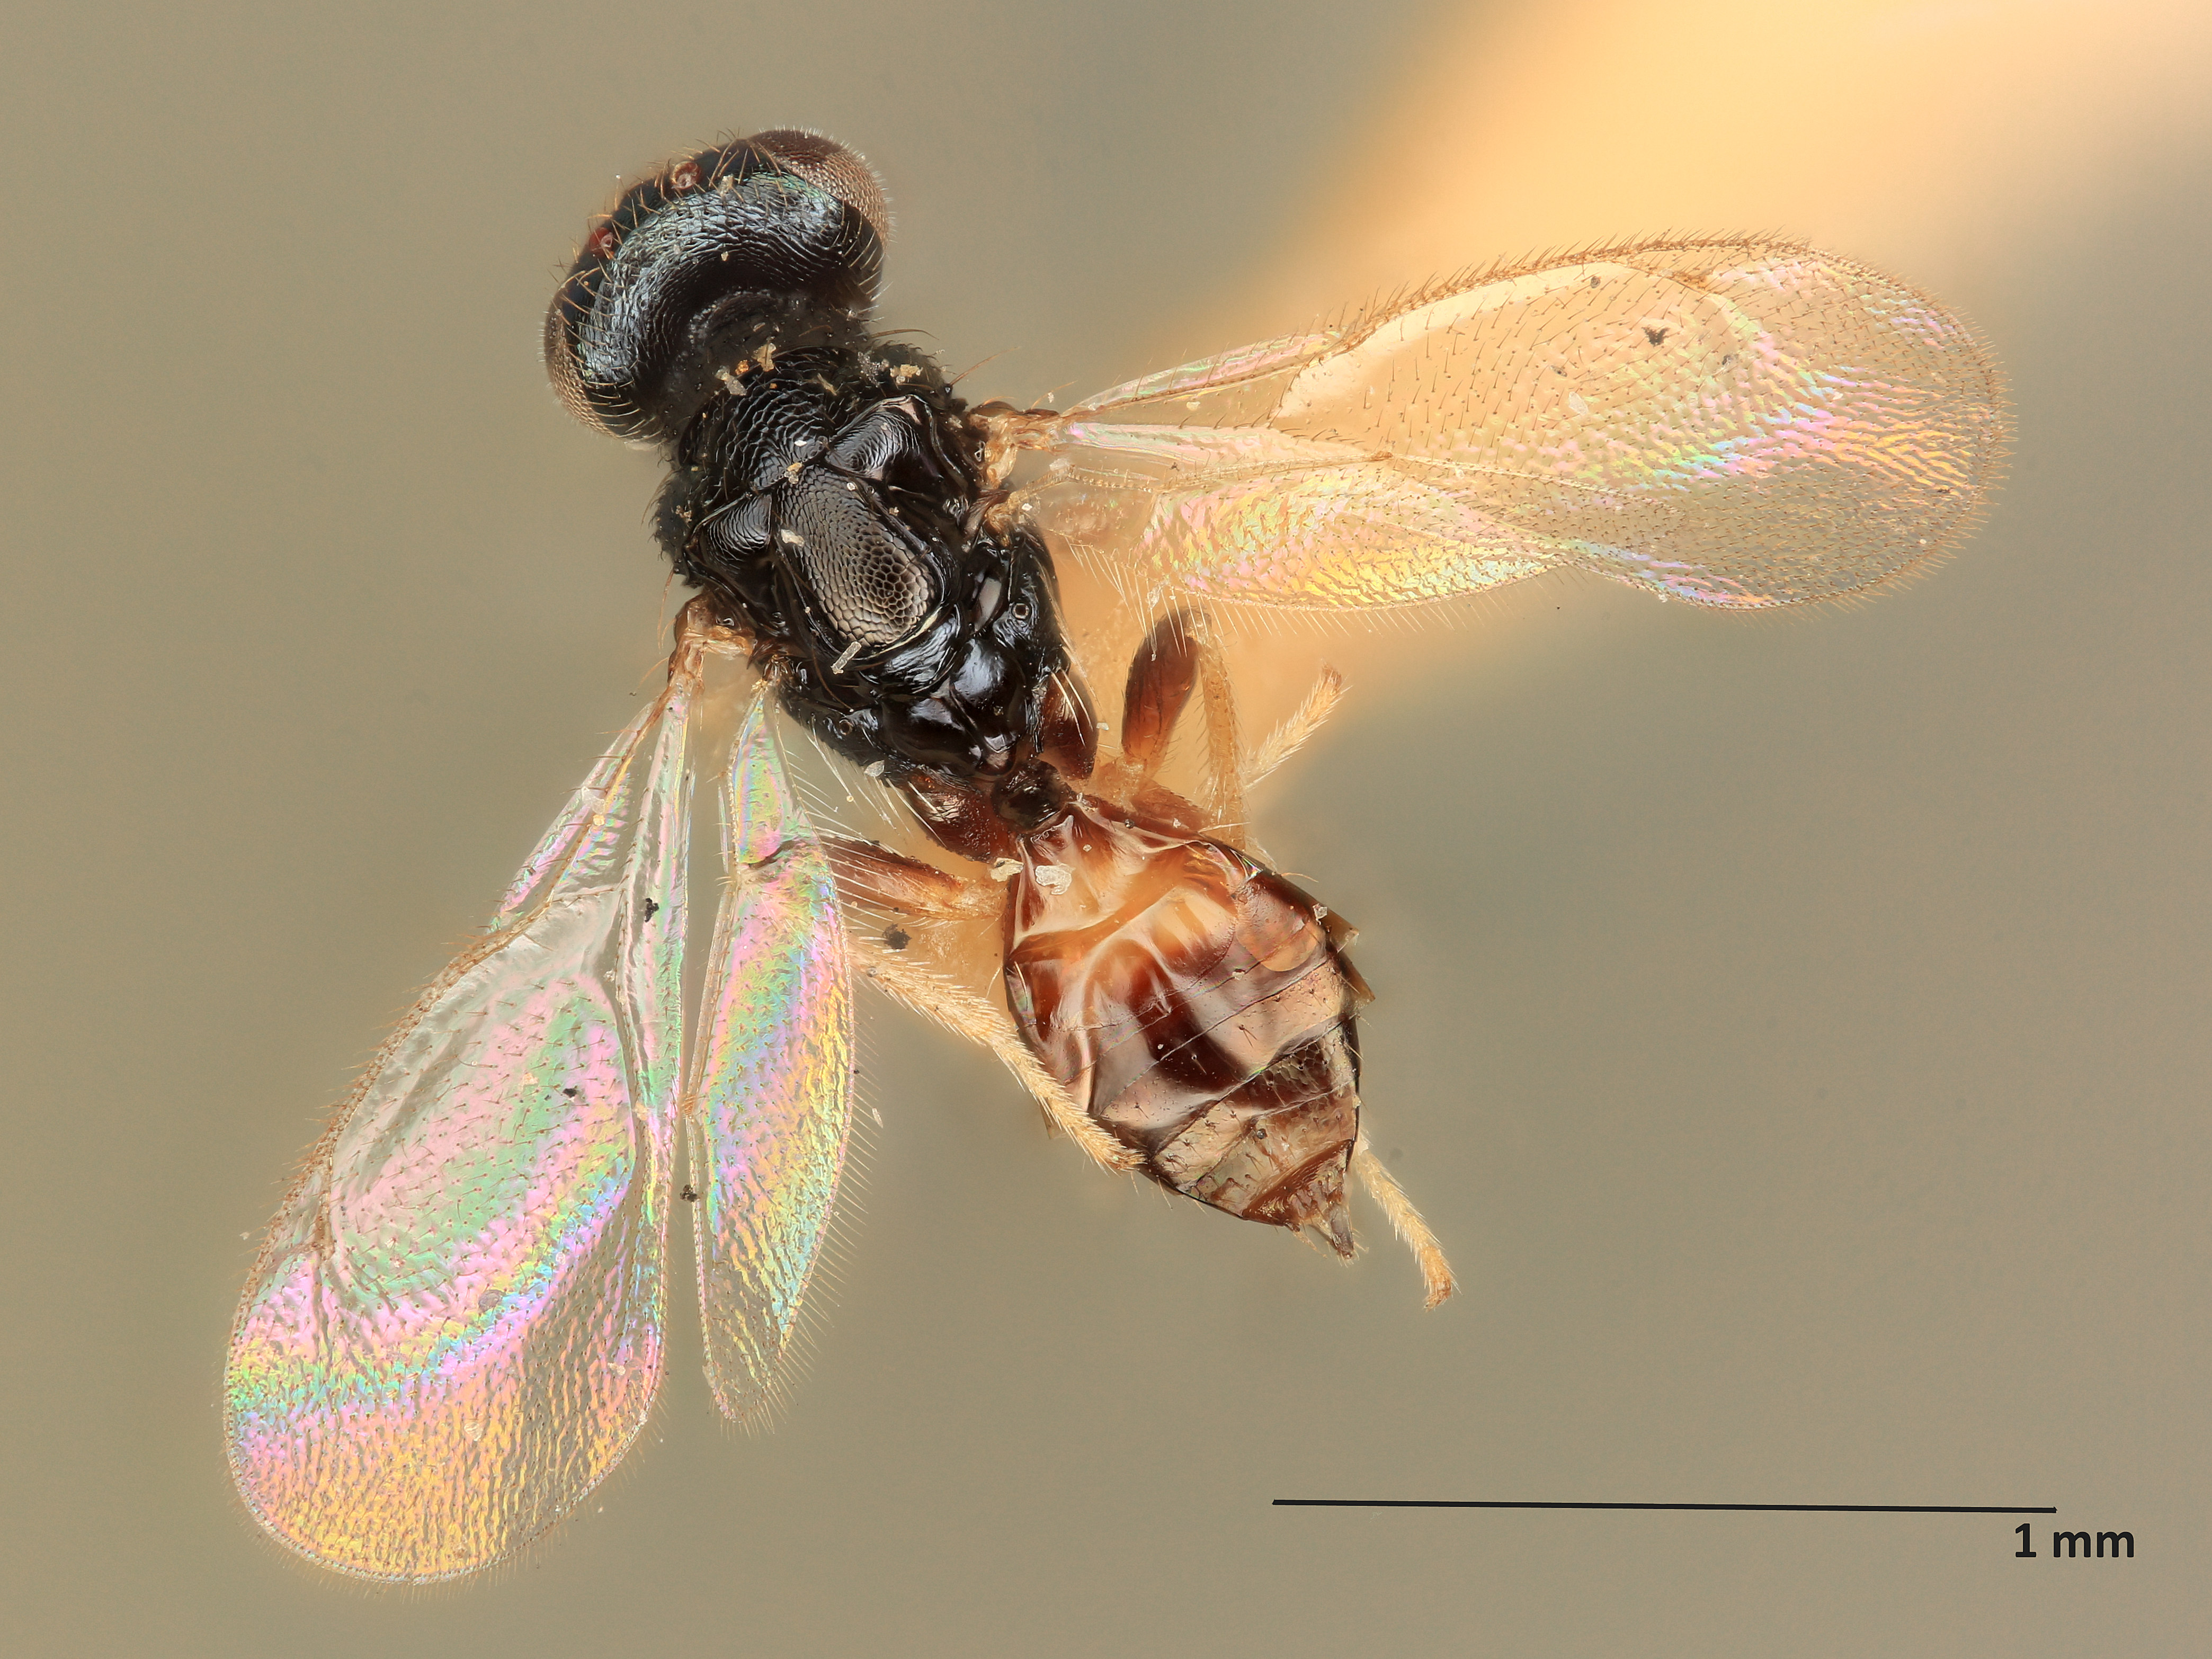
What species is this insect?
Elachertus pini
